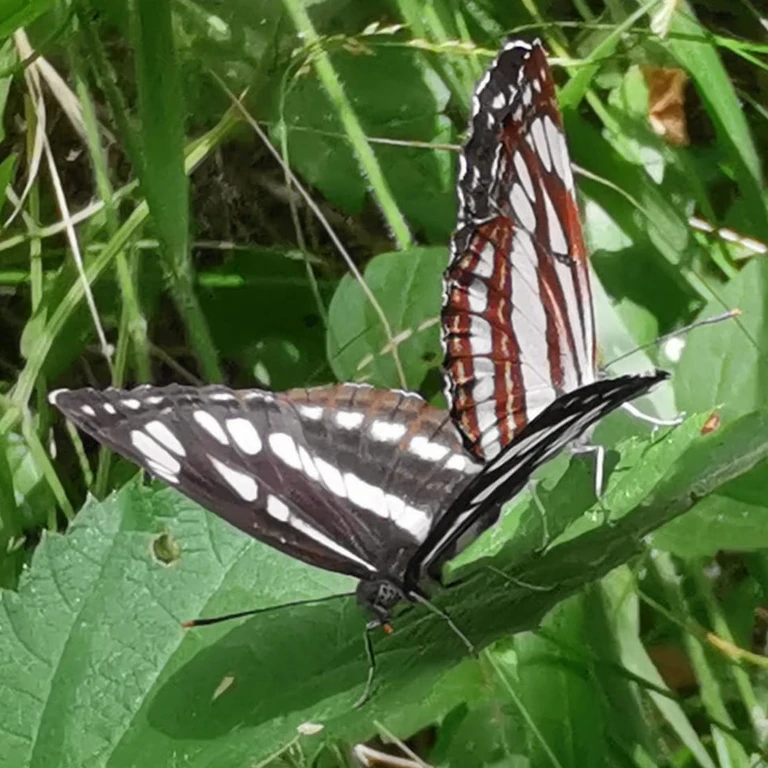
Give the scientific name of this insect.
Neptis sappho
